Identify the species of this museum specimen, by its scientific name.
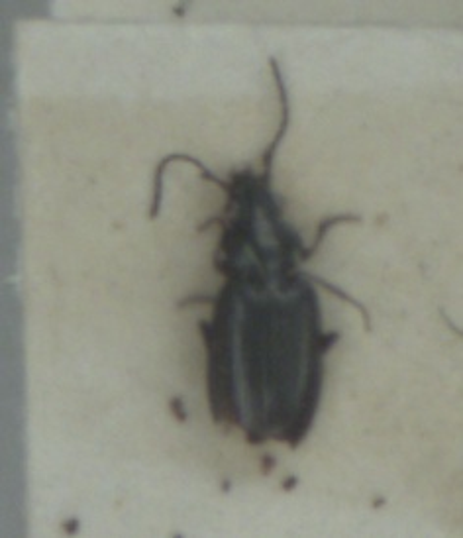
Bembidion aeneum
